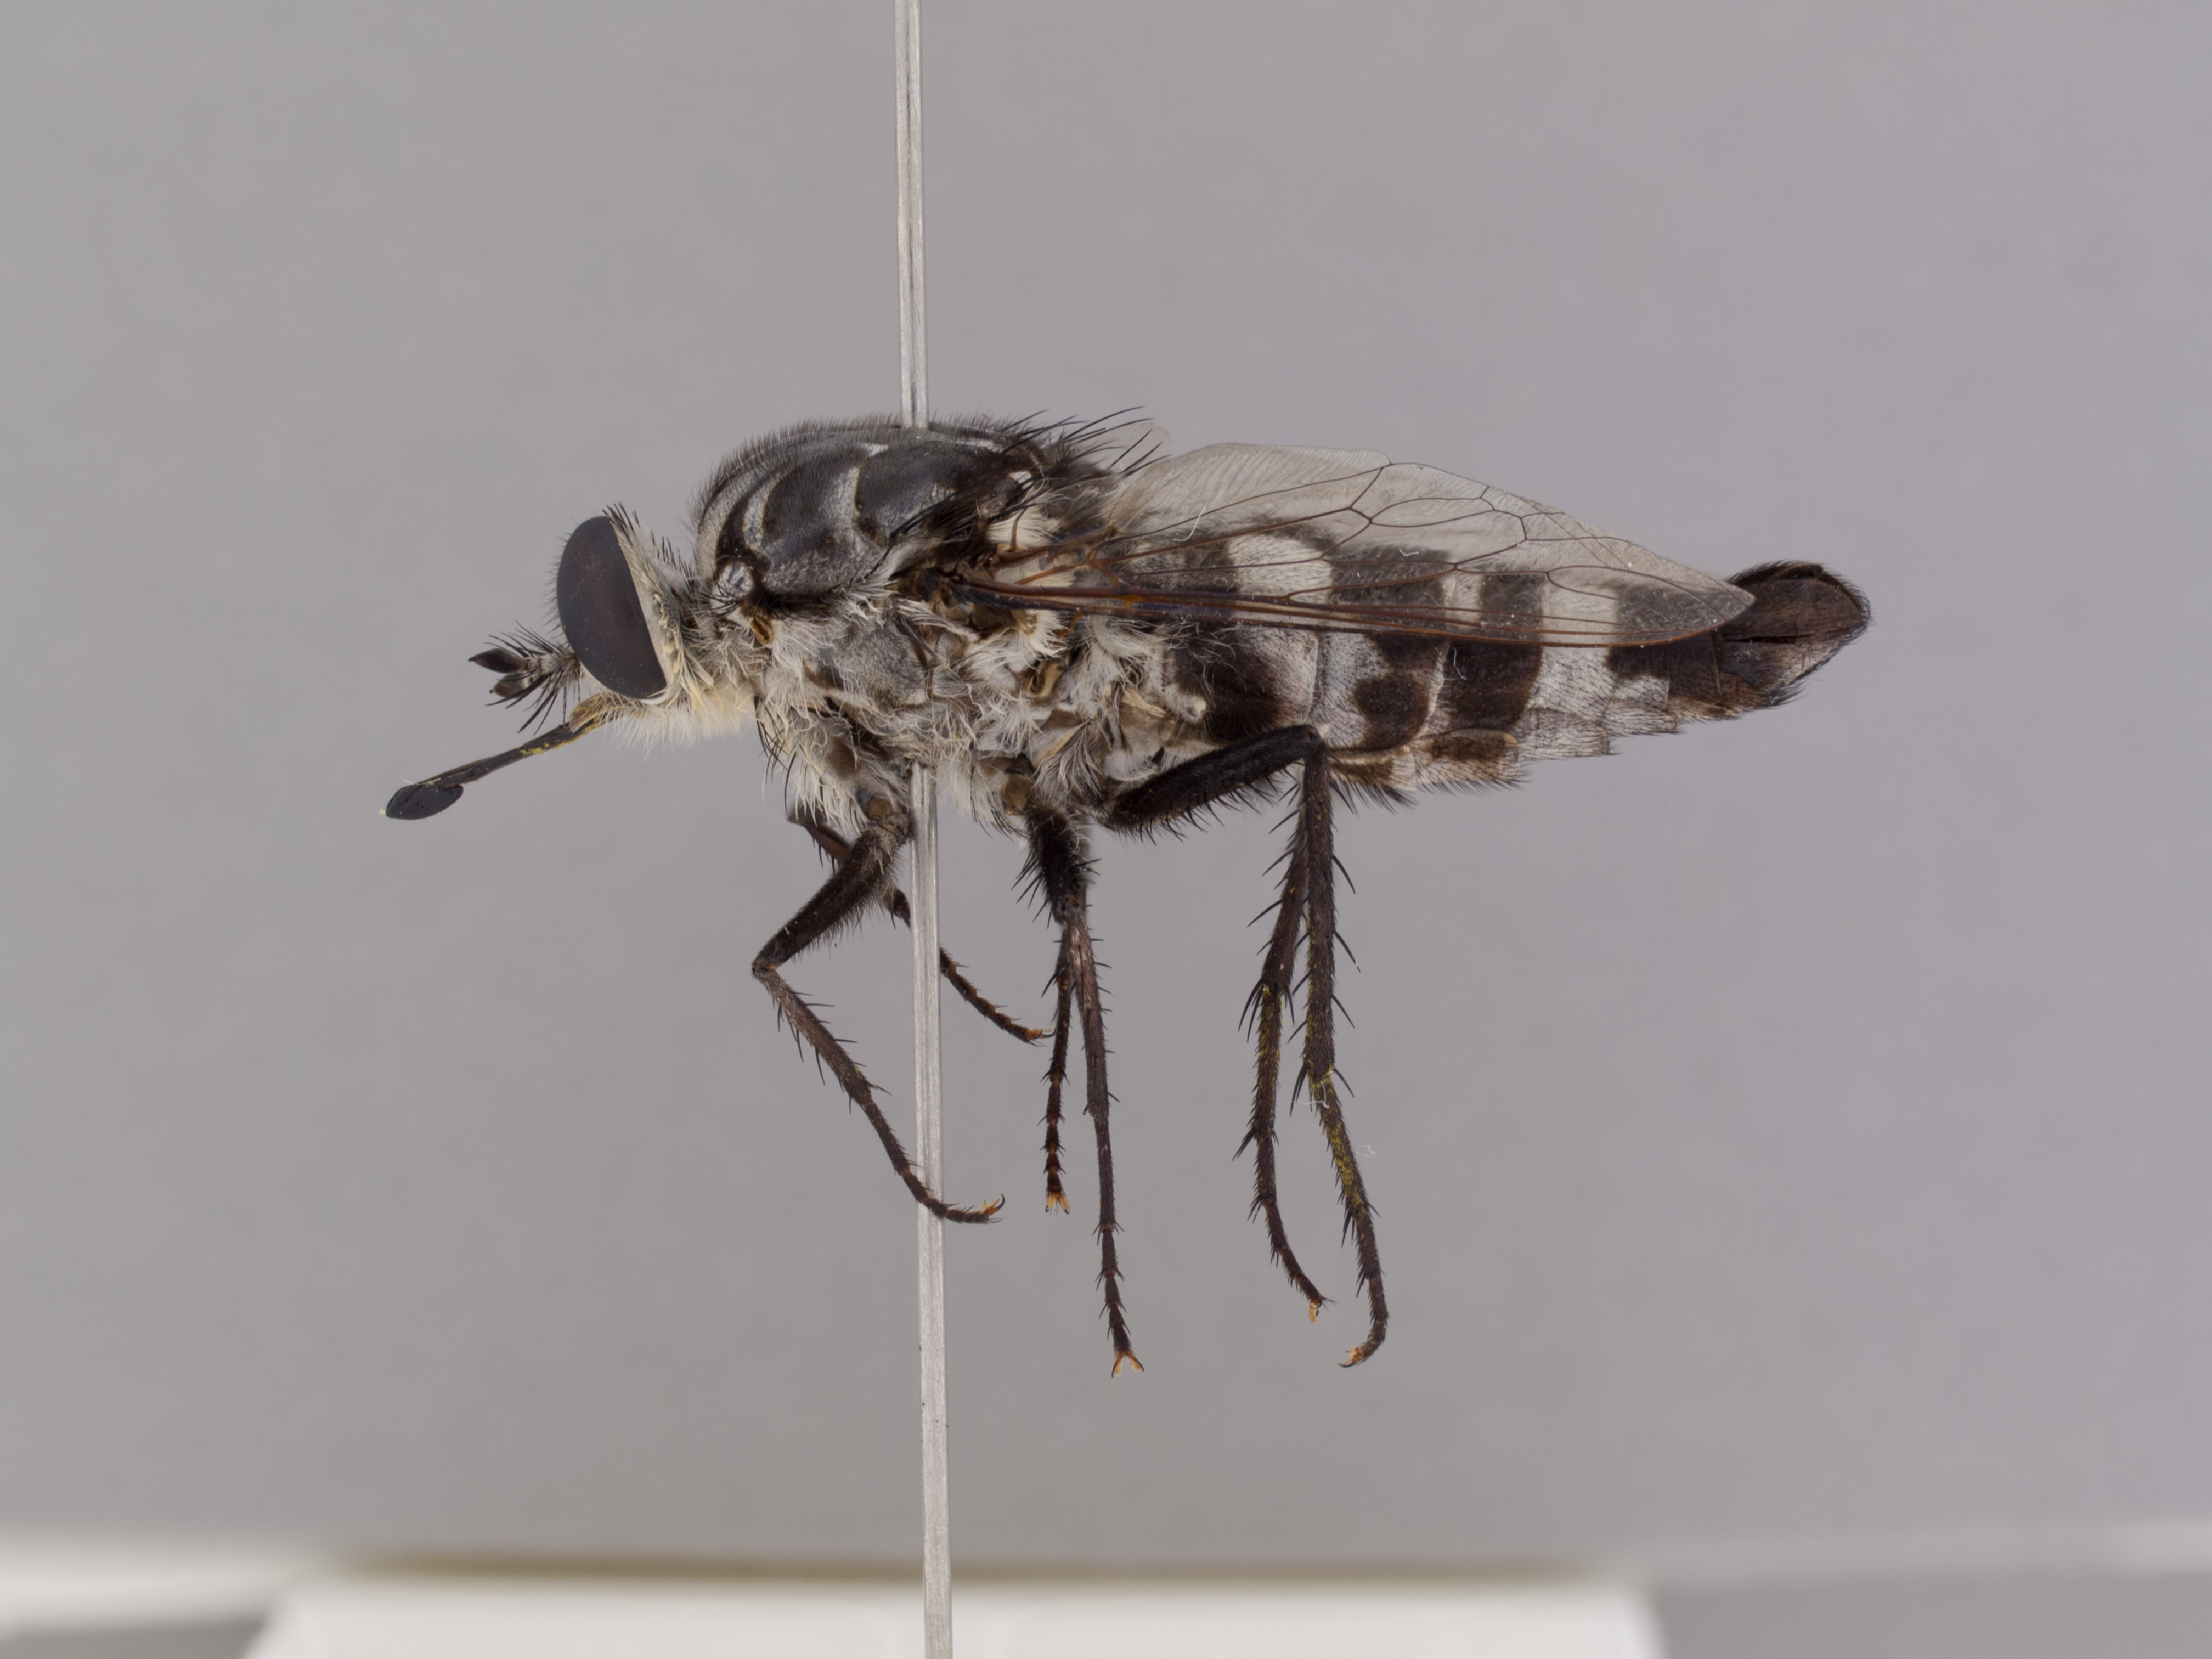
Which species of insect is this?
Apiocera pica
